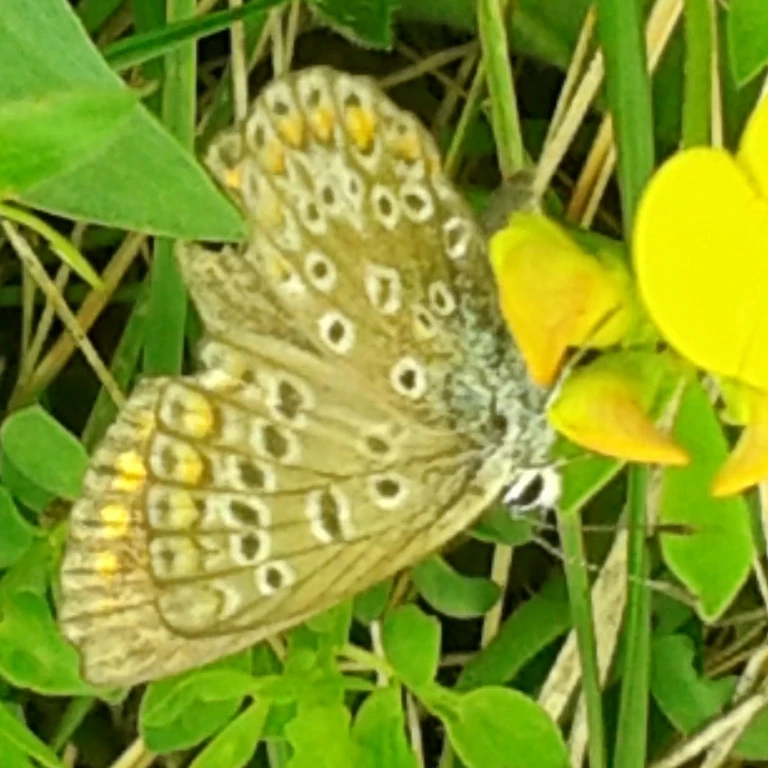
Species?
Polyommatus icarus
